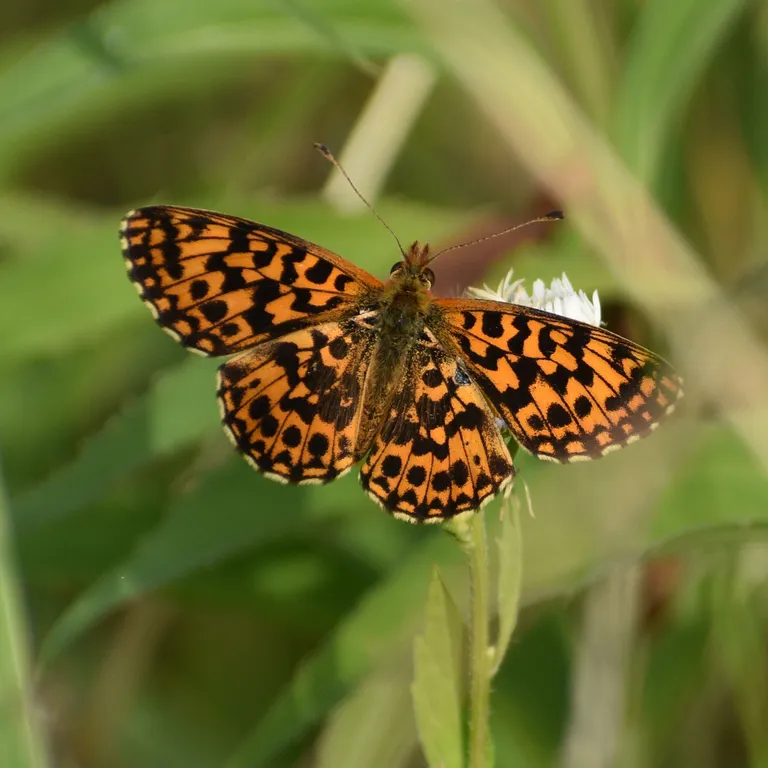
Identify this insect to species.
Boloria dia
